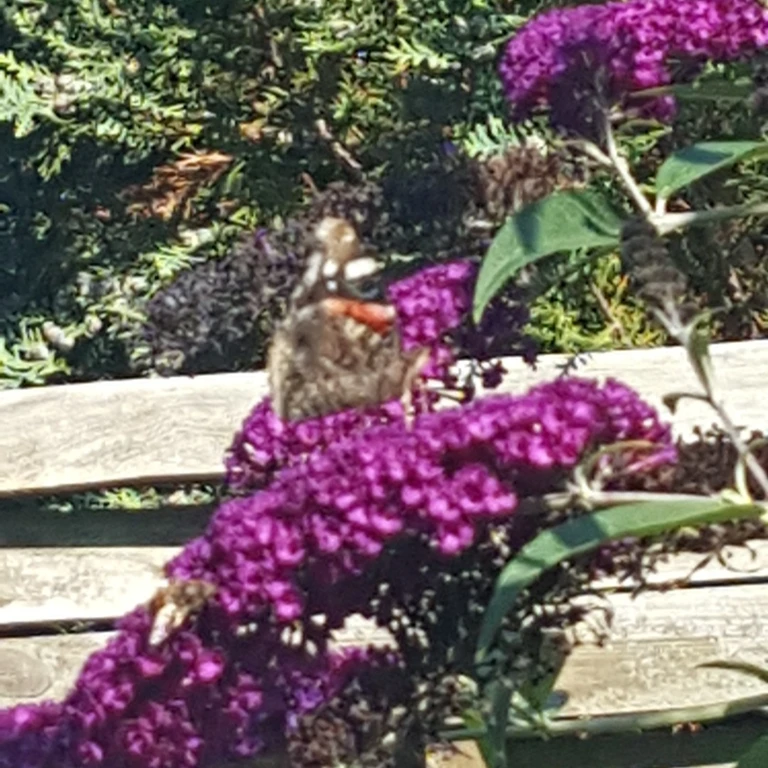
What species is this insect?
Vanessa atalanta
